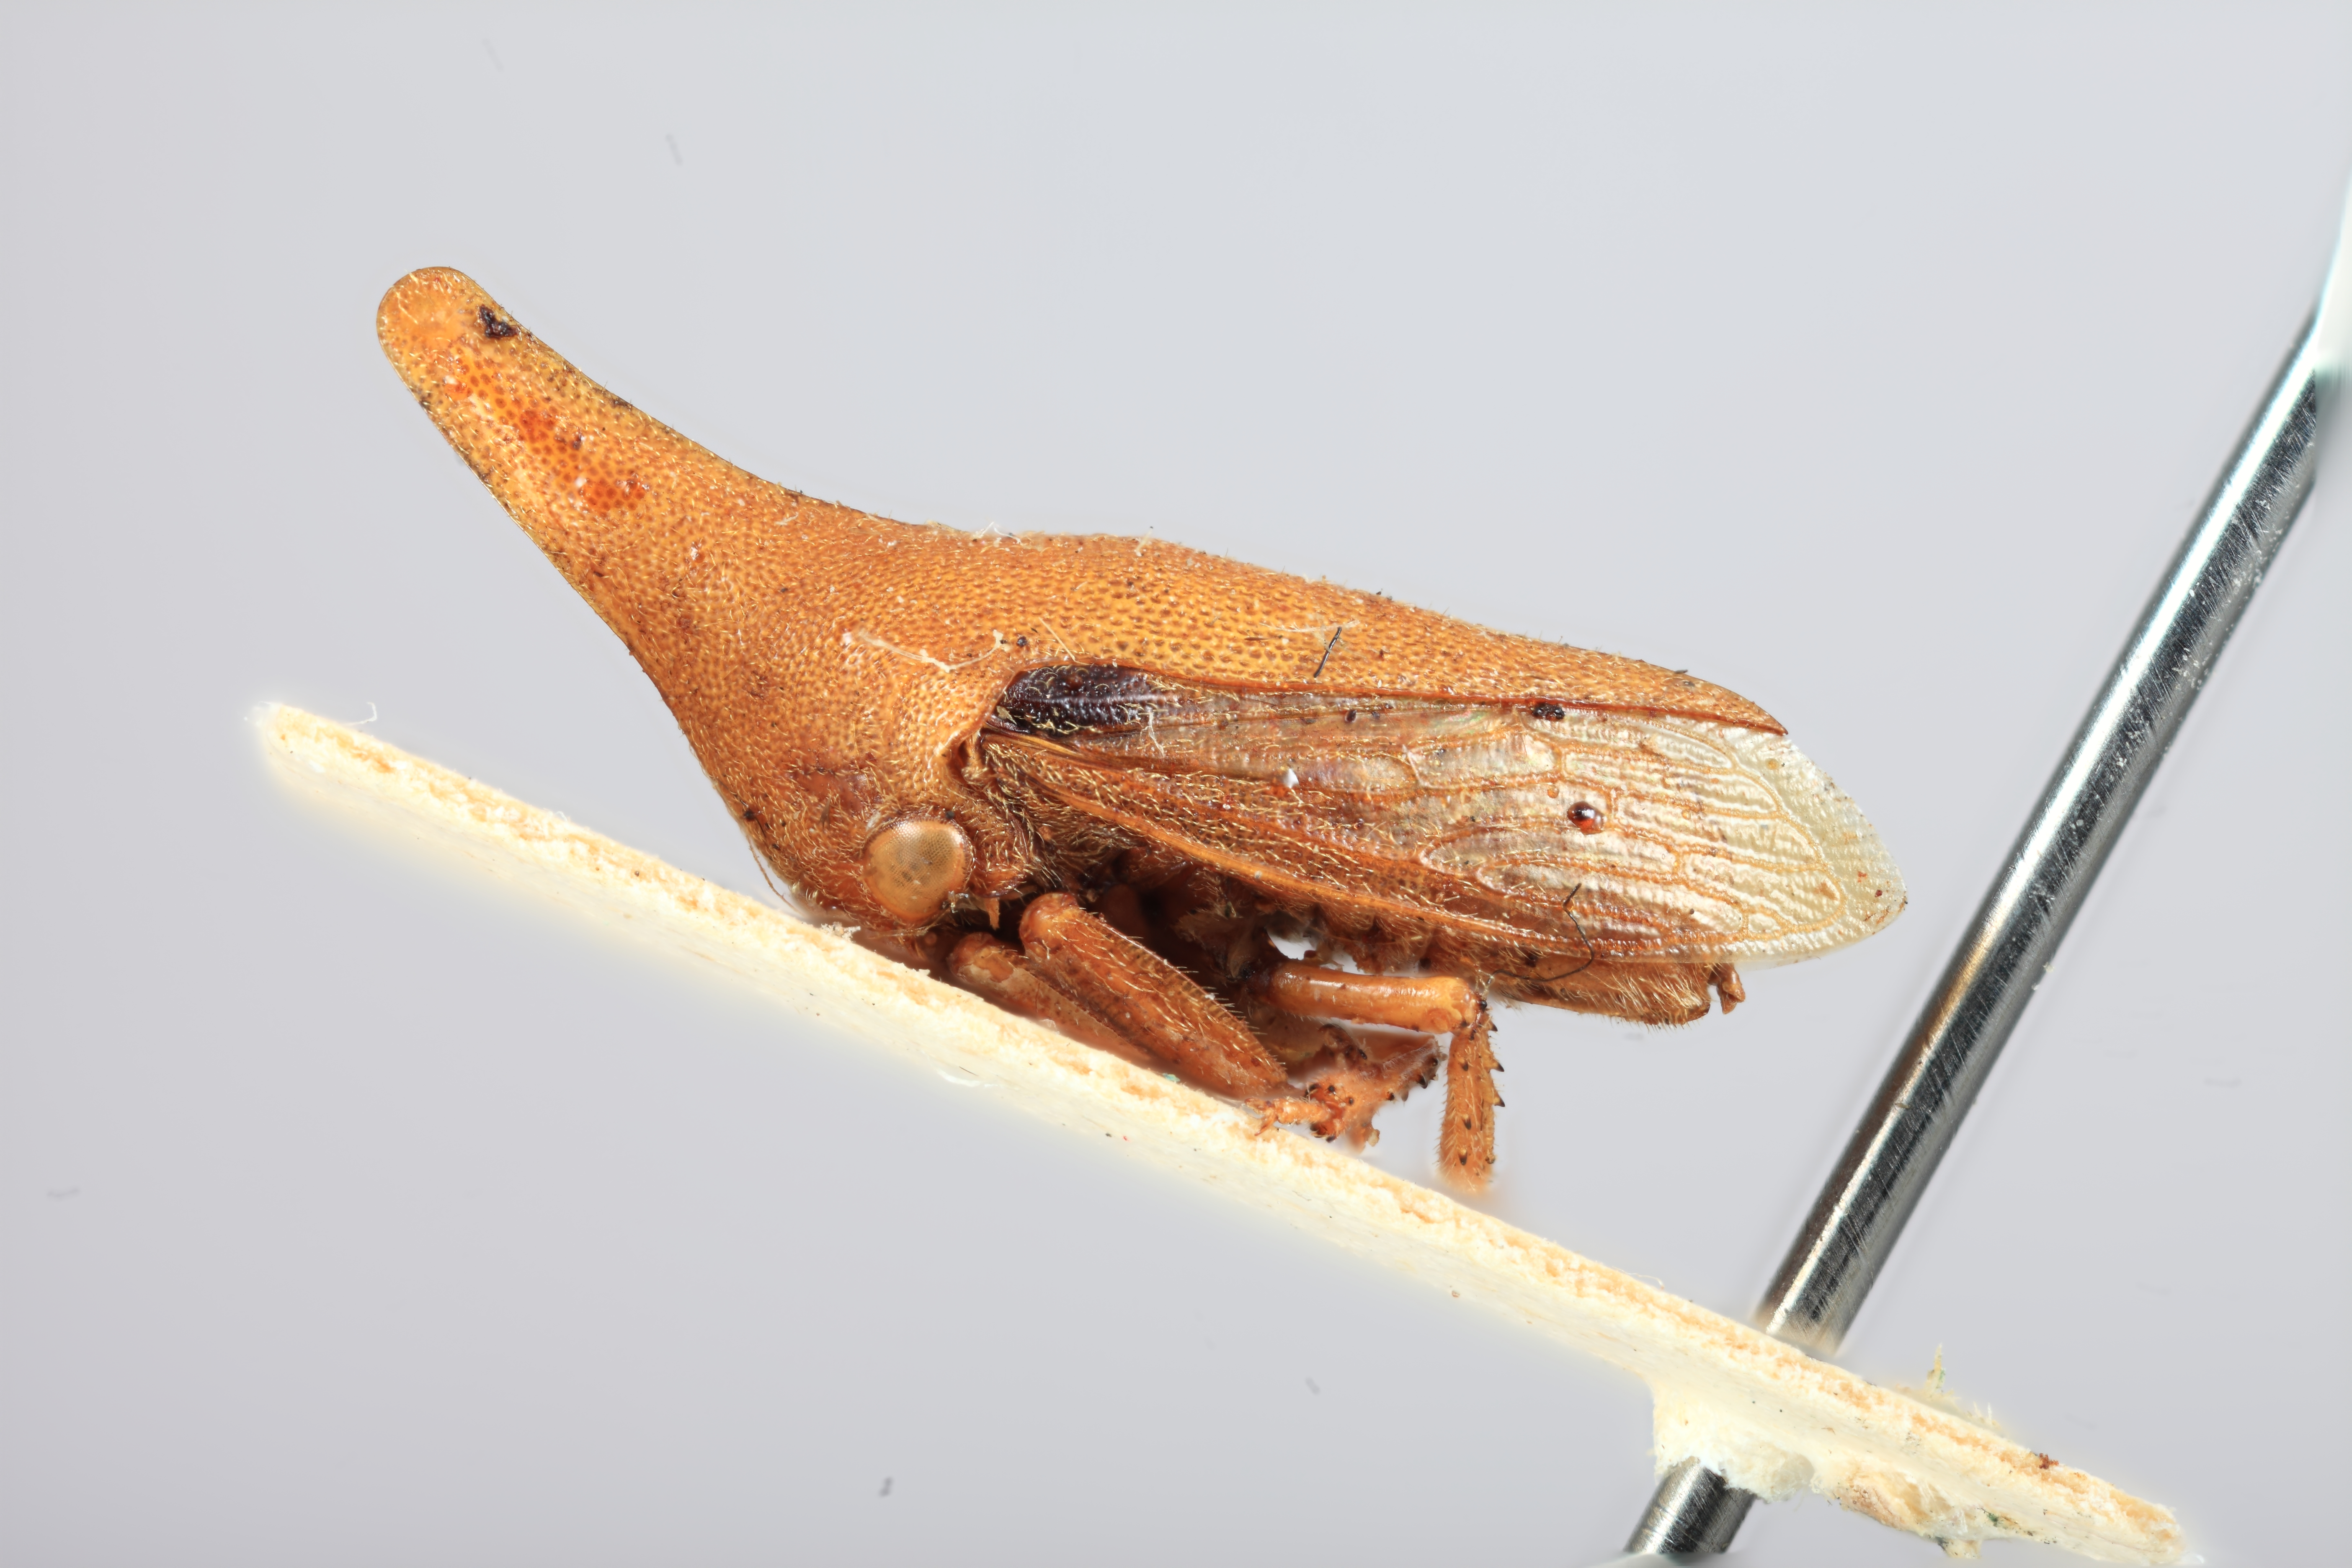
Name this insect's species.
Aconophora lutea
